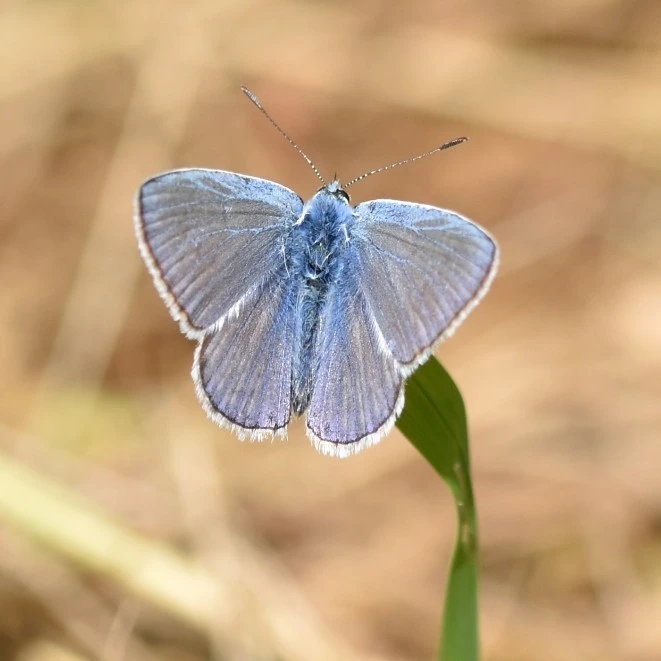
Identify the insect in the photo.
Polyommatus icarus
